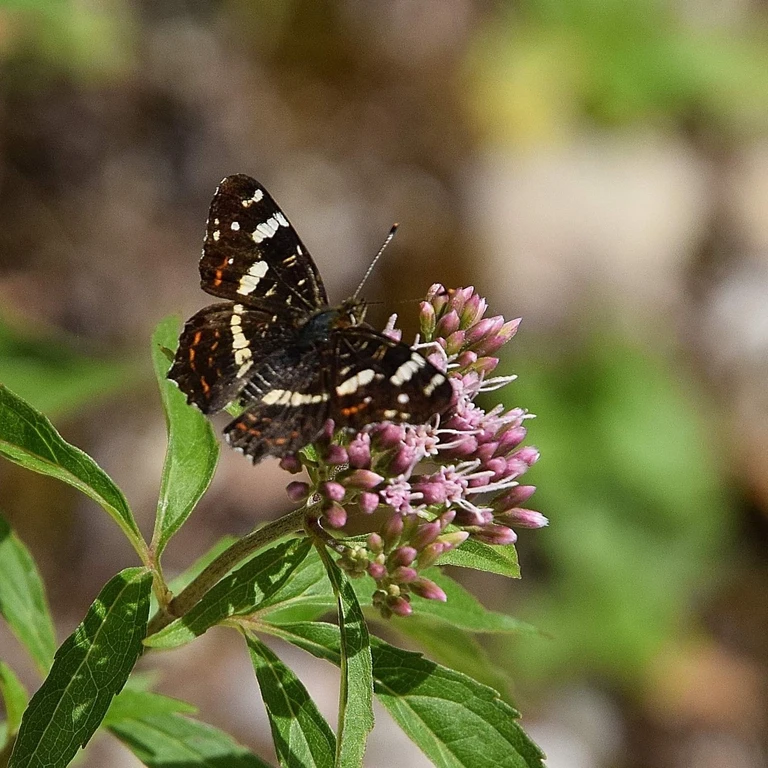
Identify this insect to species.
Araschnia levana
